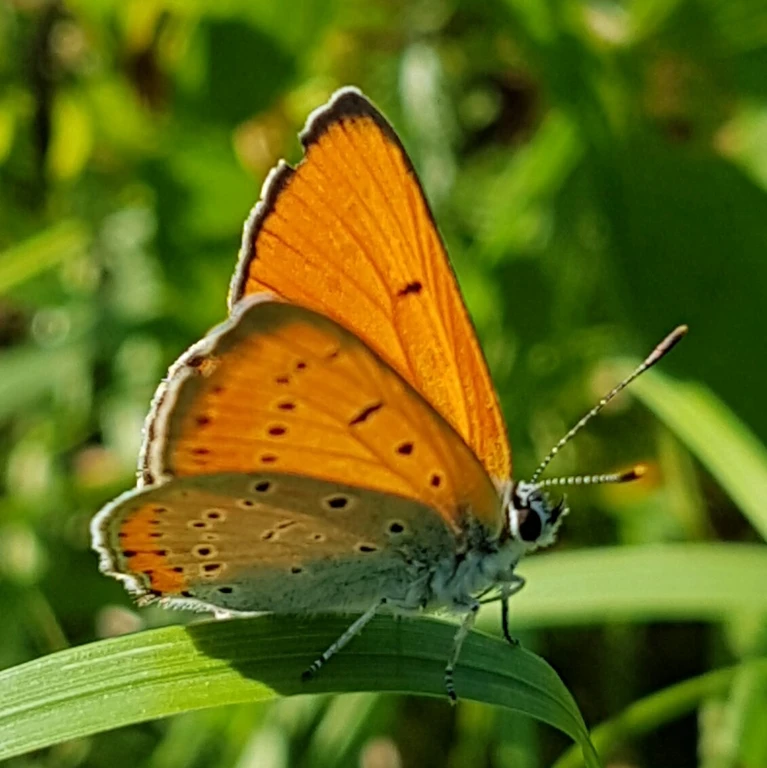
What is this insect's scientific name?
Lycaena dispar
